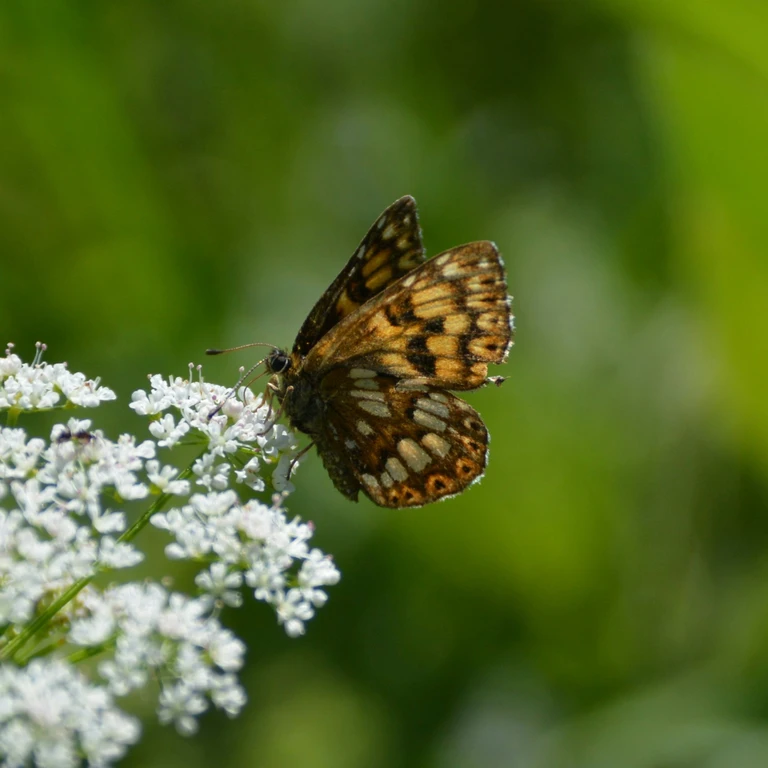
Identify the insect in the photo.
Hamearis lucina
